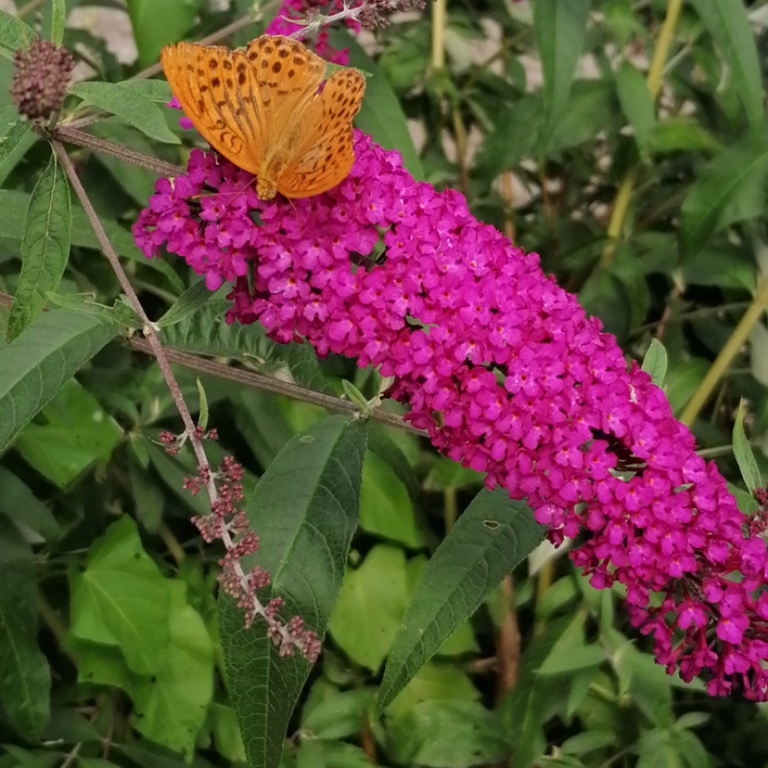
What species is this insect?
Argynnis paphia
